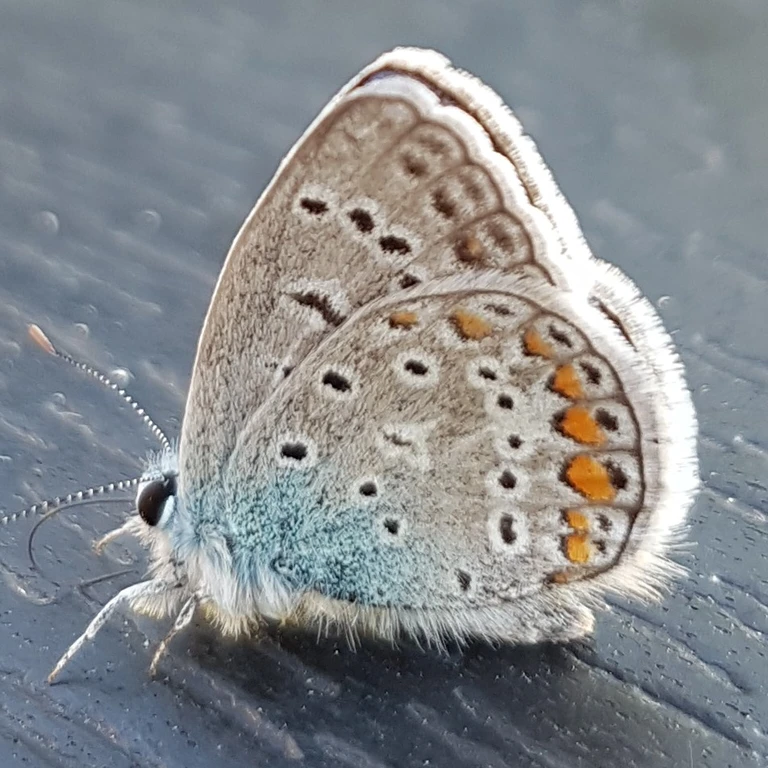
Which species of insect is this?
Polyommatus icarus
